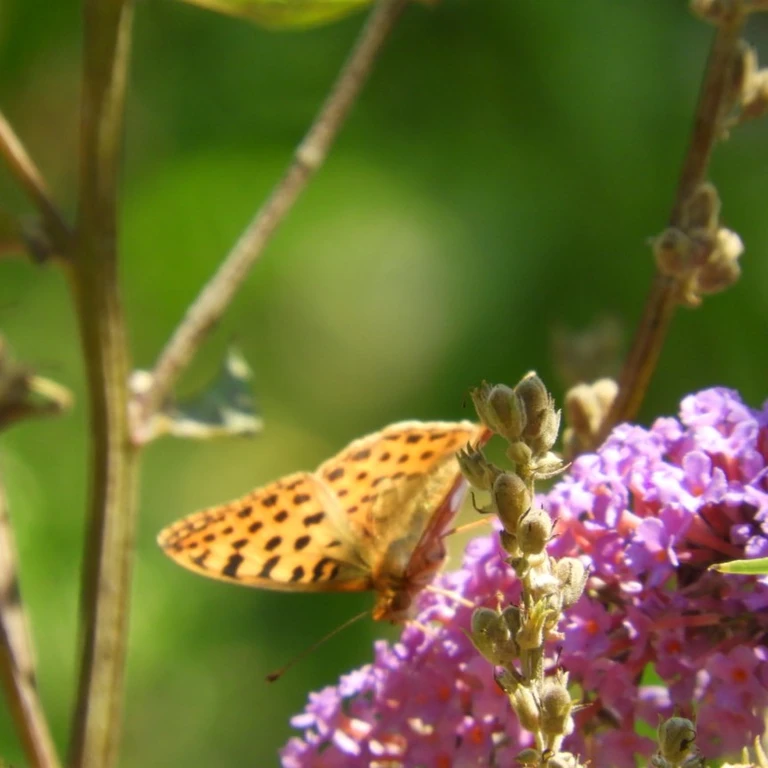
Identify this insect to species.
Issoria lathonia
